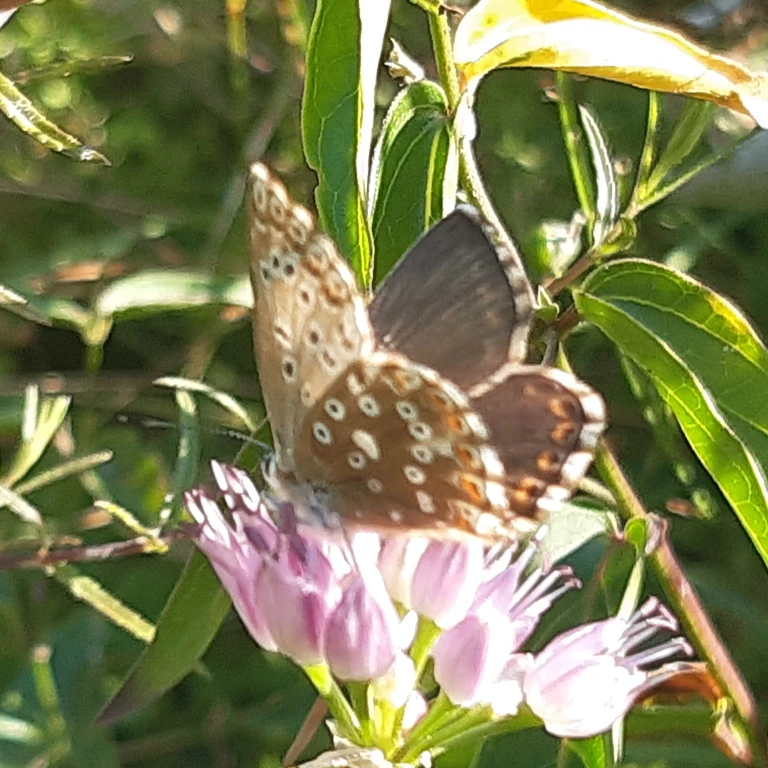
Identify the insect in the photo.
Lysandra coridon
